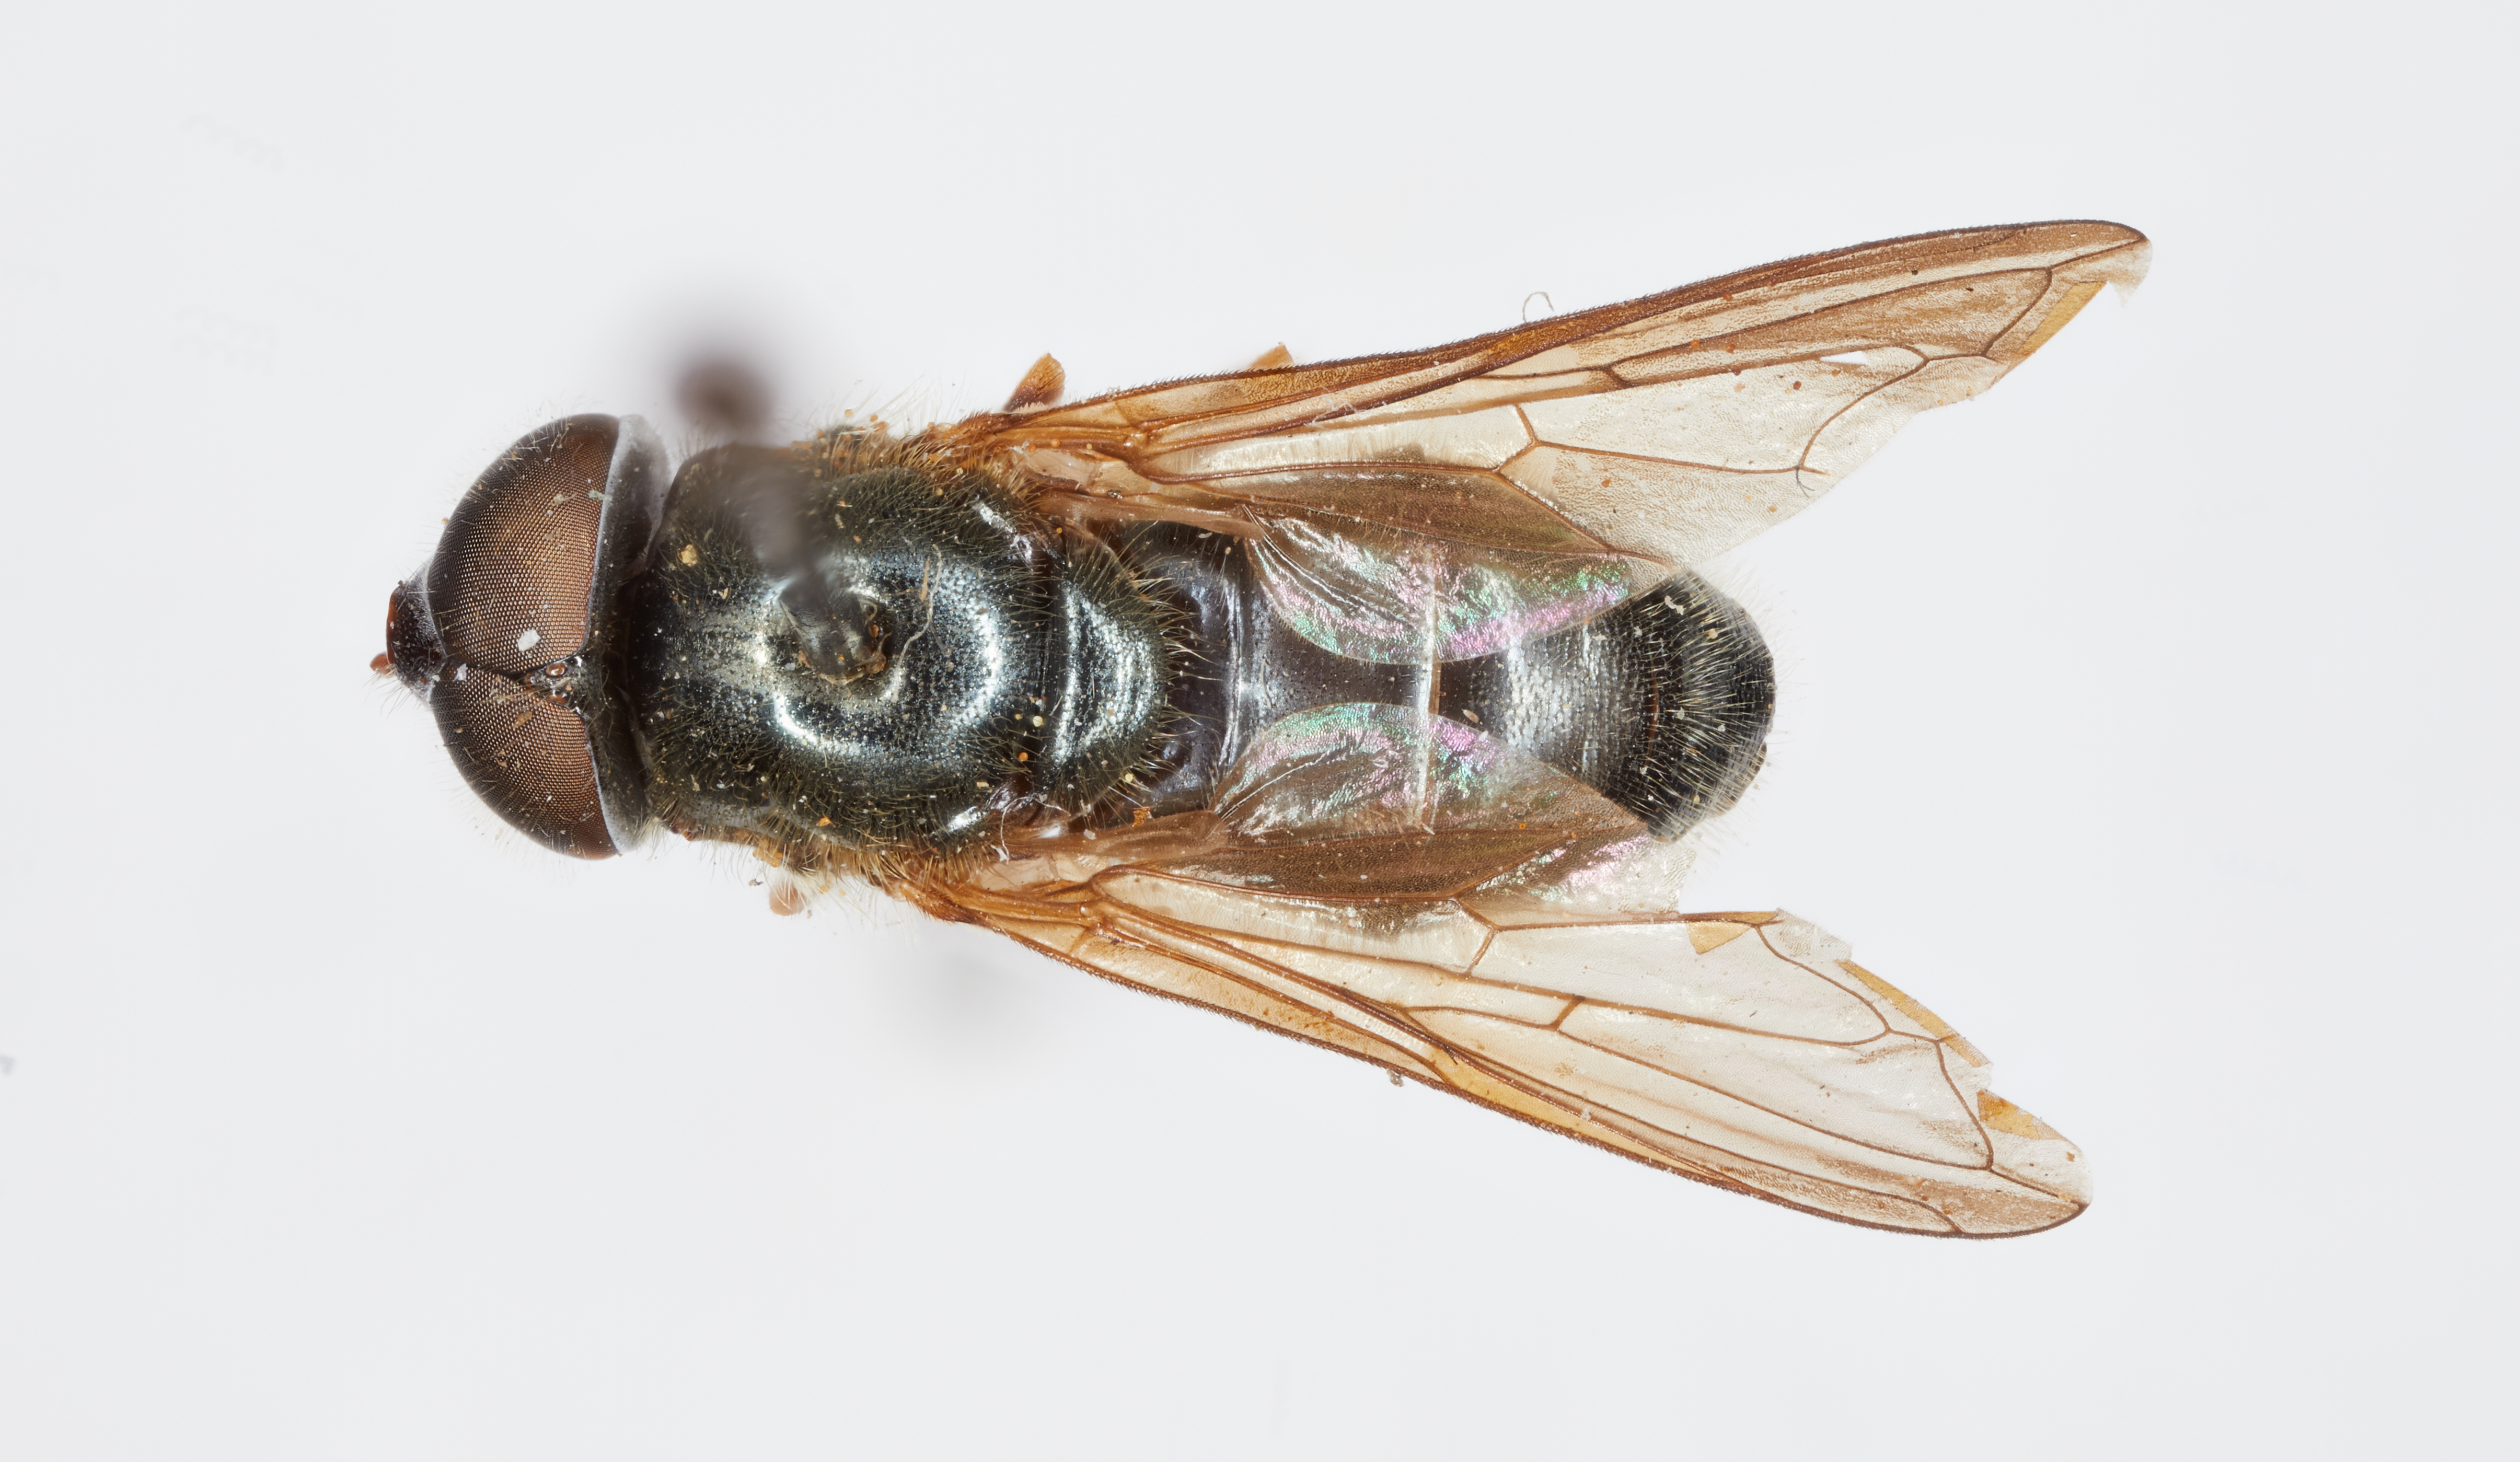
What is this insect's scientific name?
Chilosia florella
